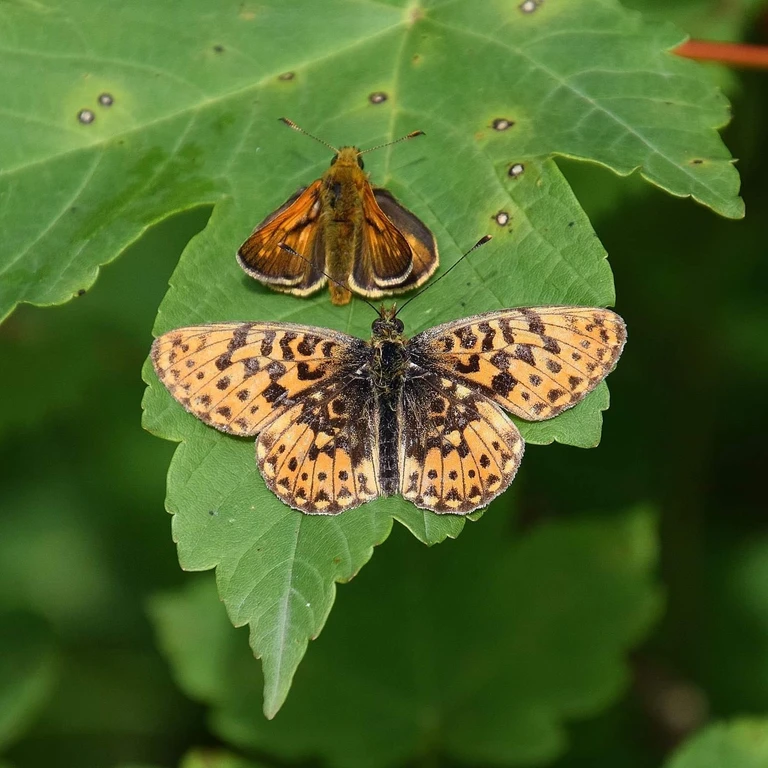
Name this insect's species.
Boloria euphrosyne (also Clossiana euphrosyne)
